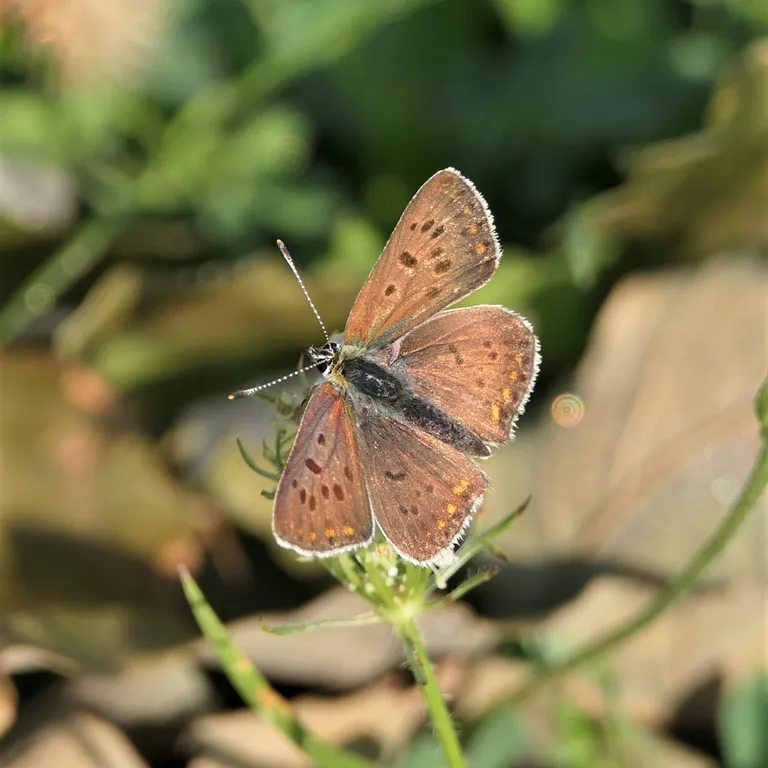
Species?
Lycaena tityrus (also Loweia tityrus)
